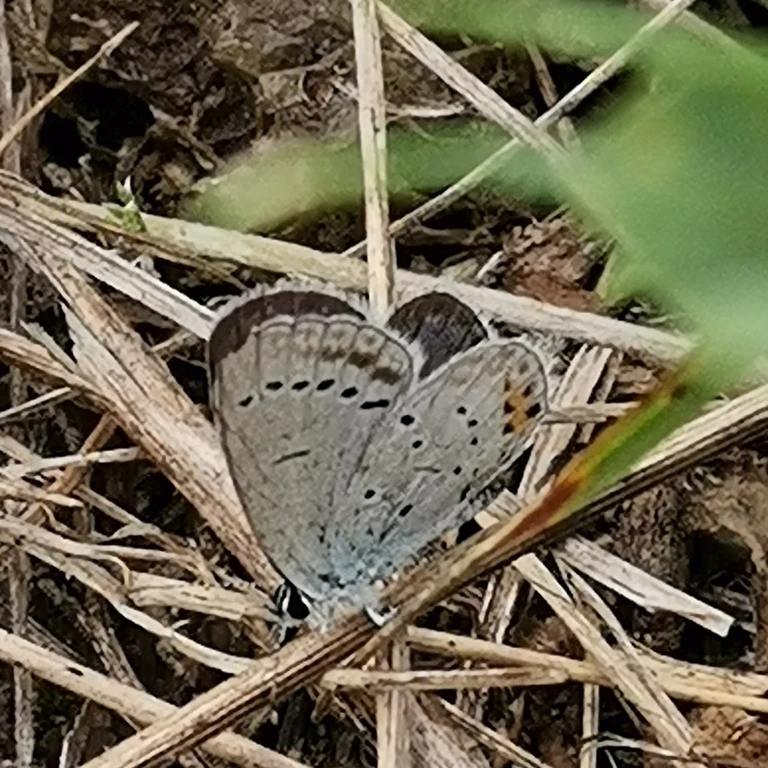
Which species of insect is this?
Cupido argiades (also Elkalyce argiades)
